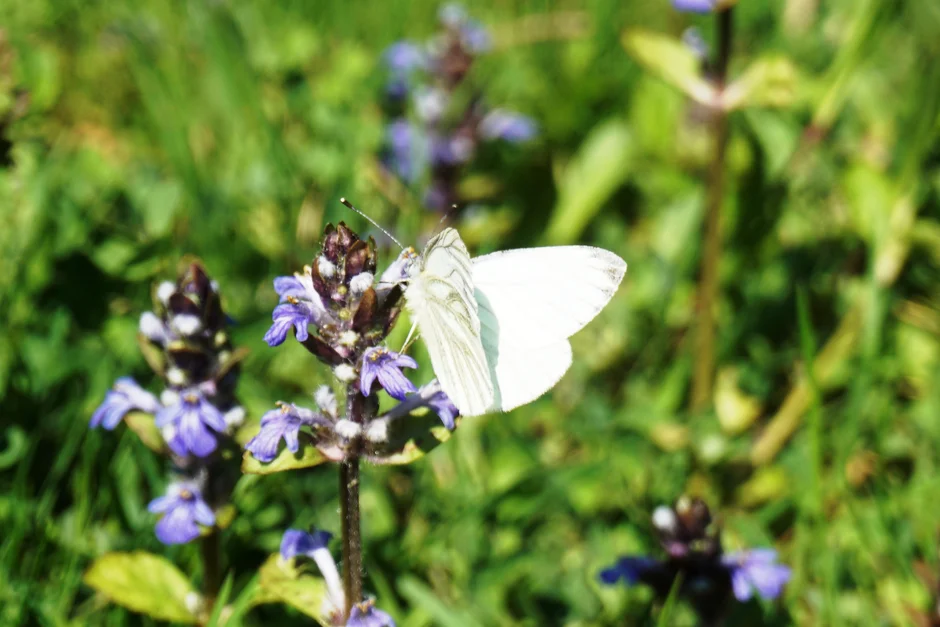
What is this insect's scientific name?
Pieris napi
